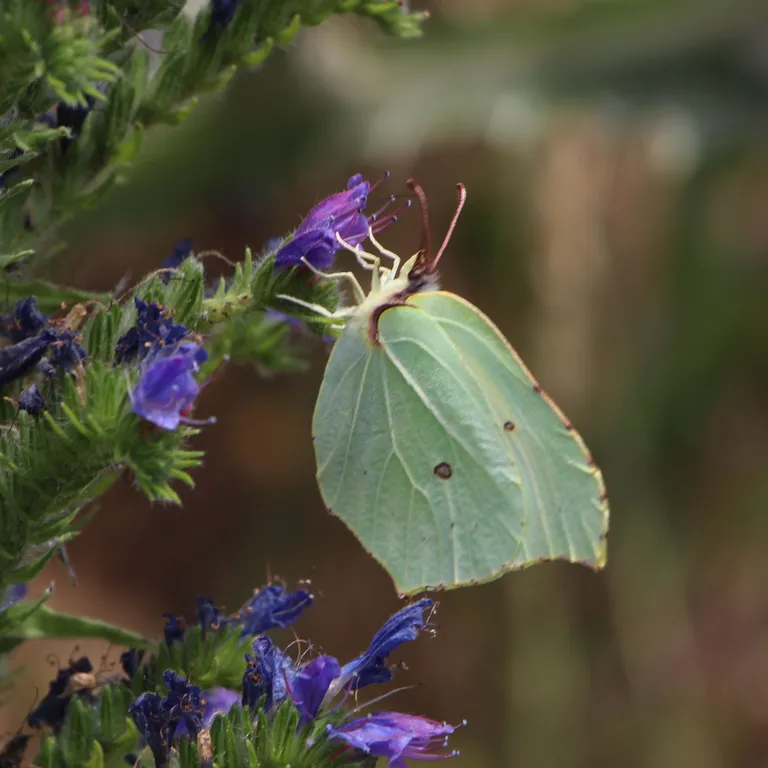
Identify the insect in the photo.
Gonepteryx rhamni
